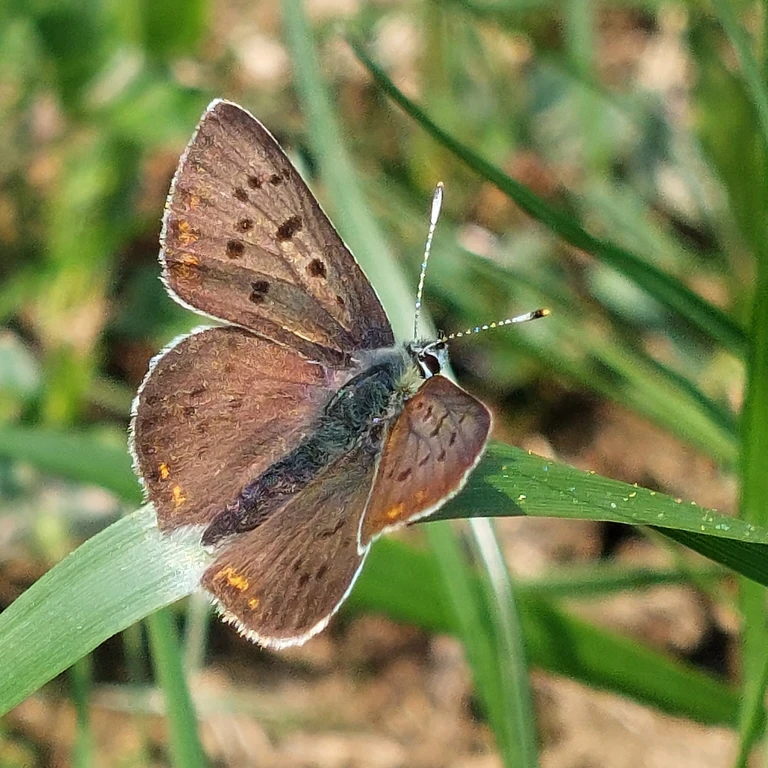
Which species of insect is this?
Lycaena tityrus (also Loweia tityrus)
